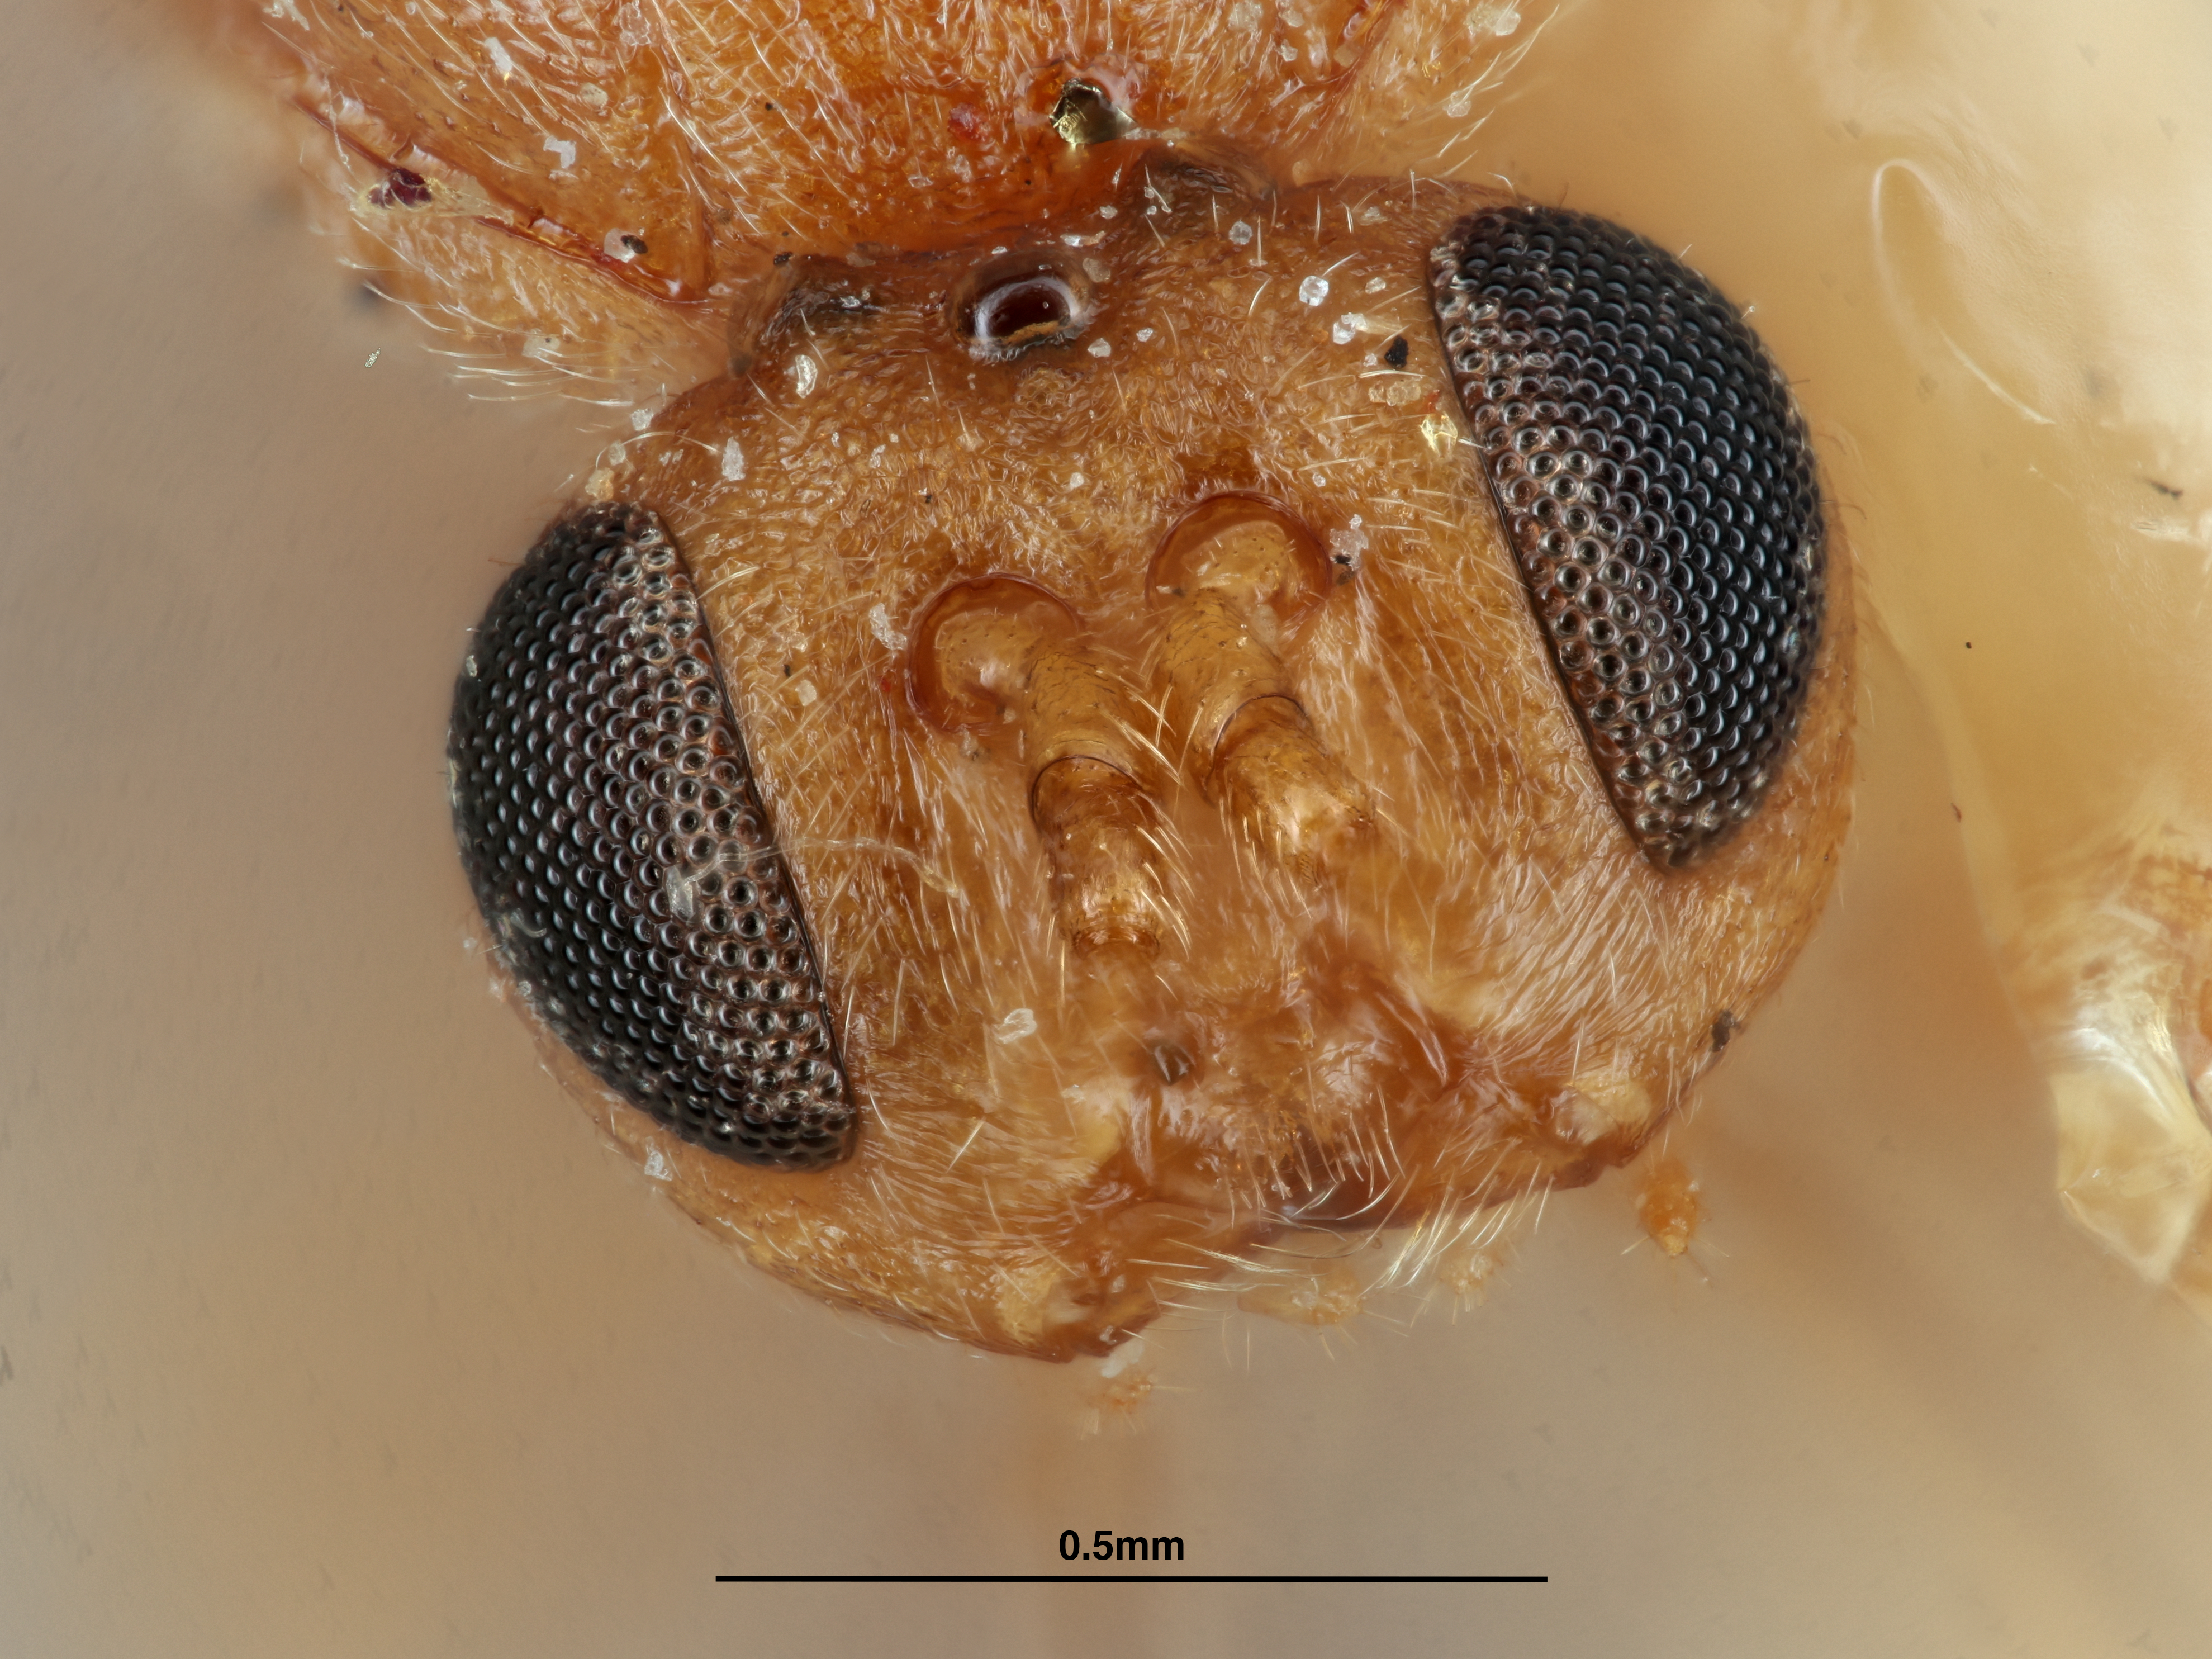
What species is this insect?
Antron madera
